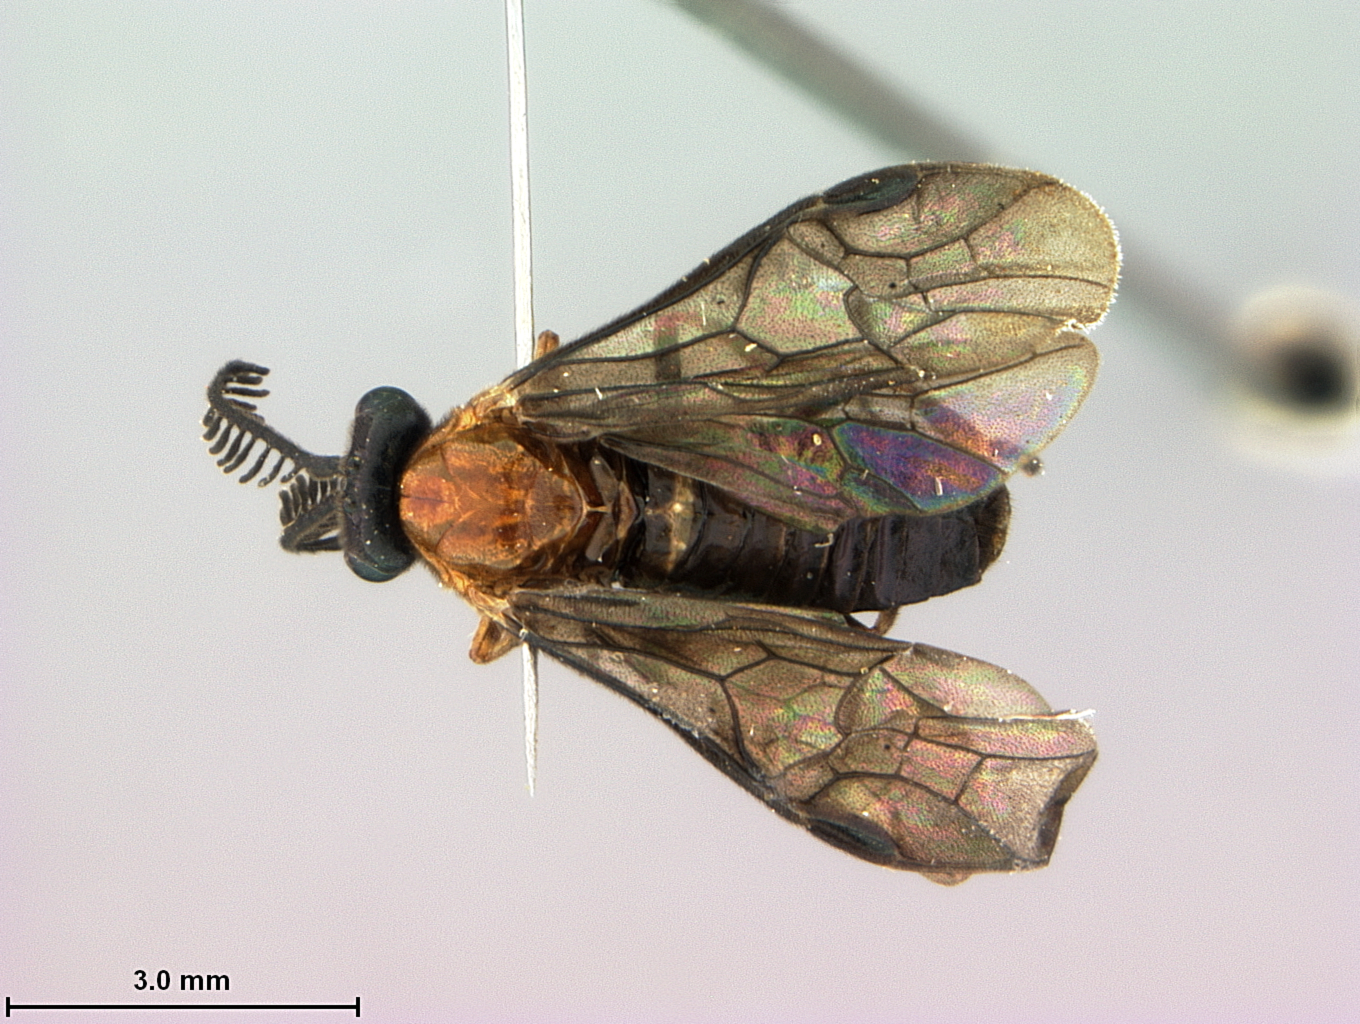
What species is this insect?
Pereyiella mexicana
